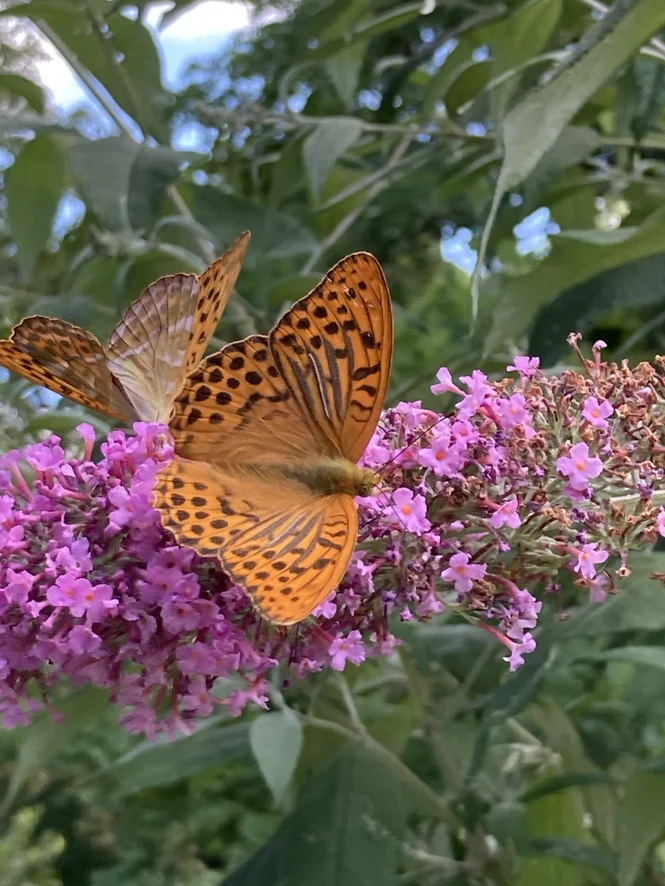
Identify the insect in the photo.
Argynnis paphia
